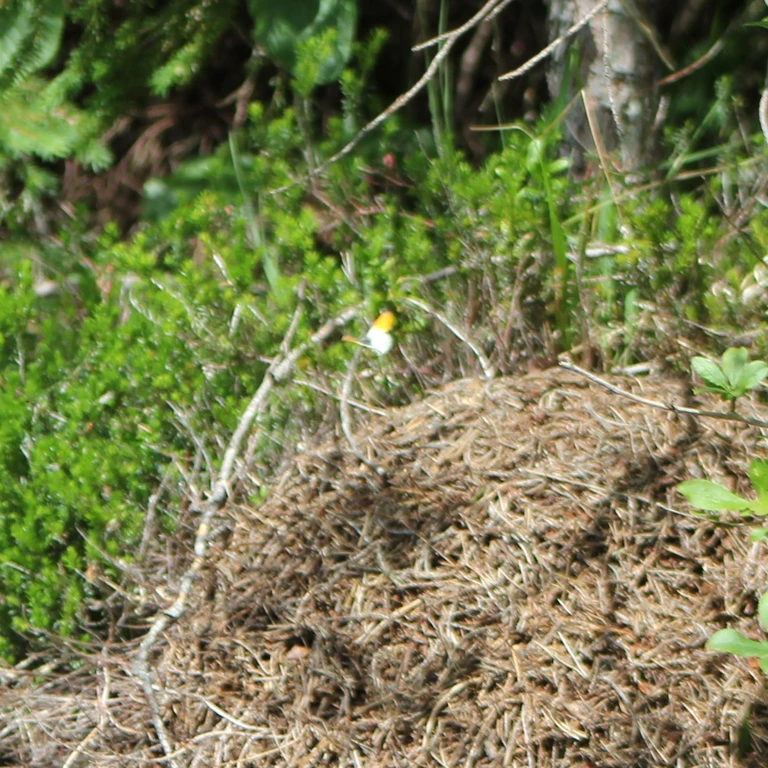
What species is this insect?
Anthocharis cardamines
